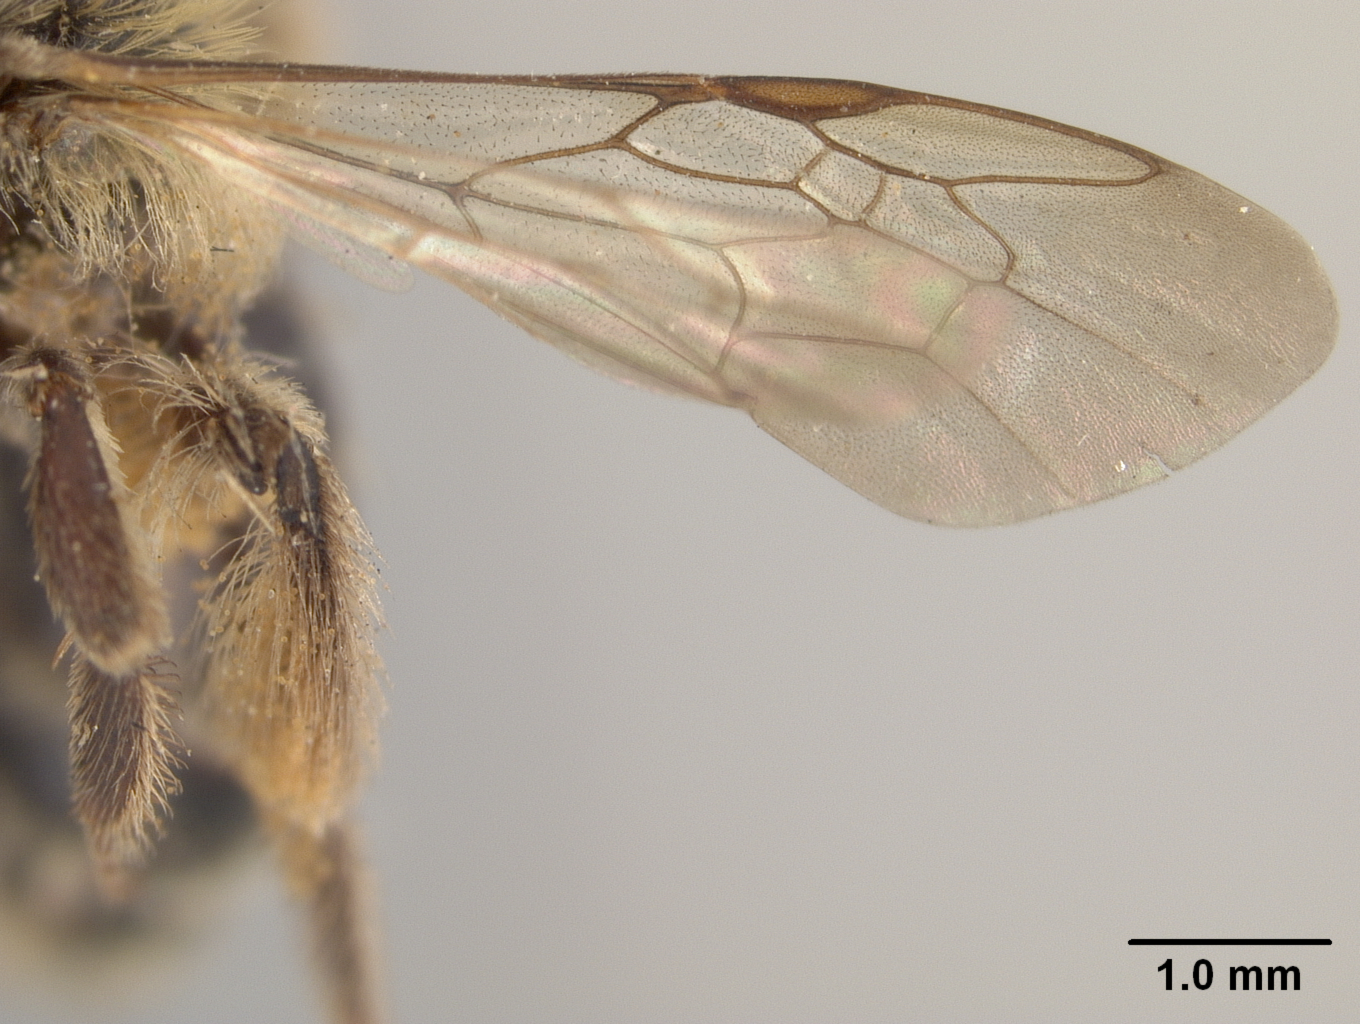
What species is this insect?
Andrena clypeonitens
